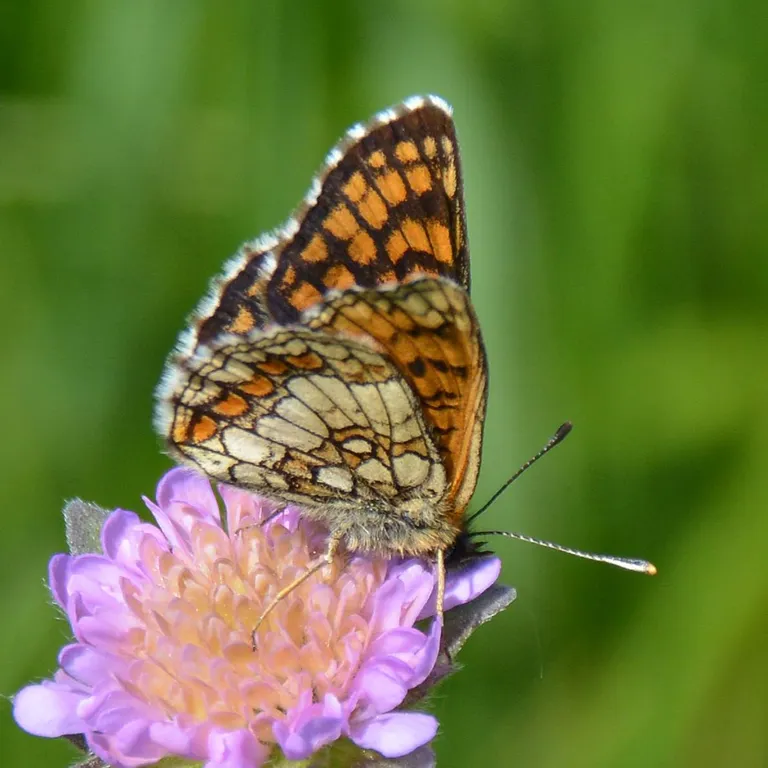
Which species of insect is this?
Melitaea athalia
